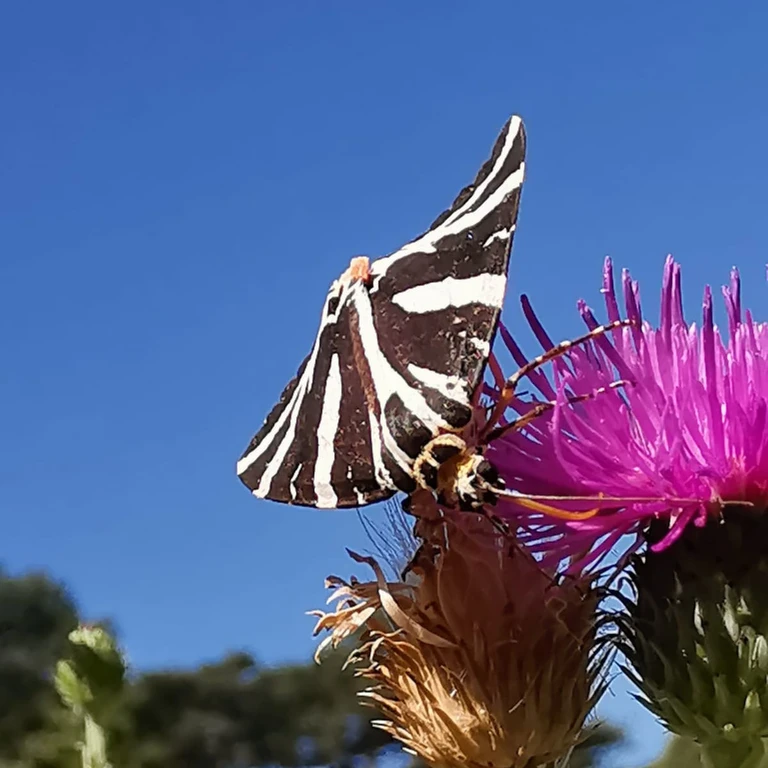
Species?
Euplagia quadripunctaria
